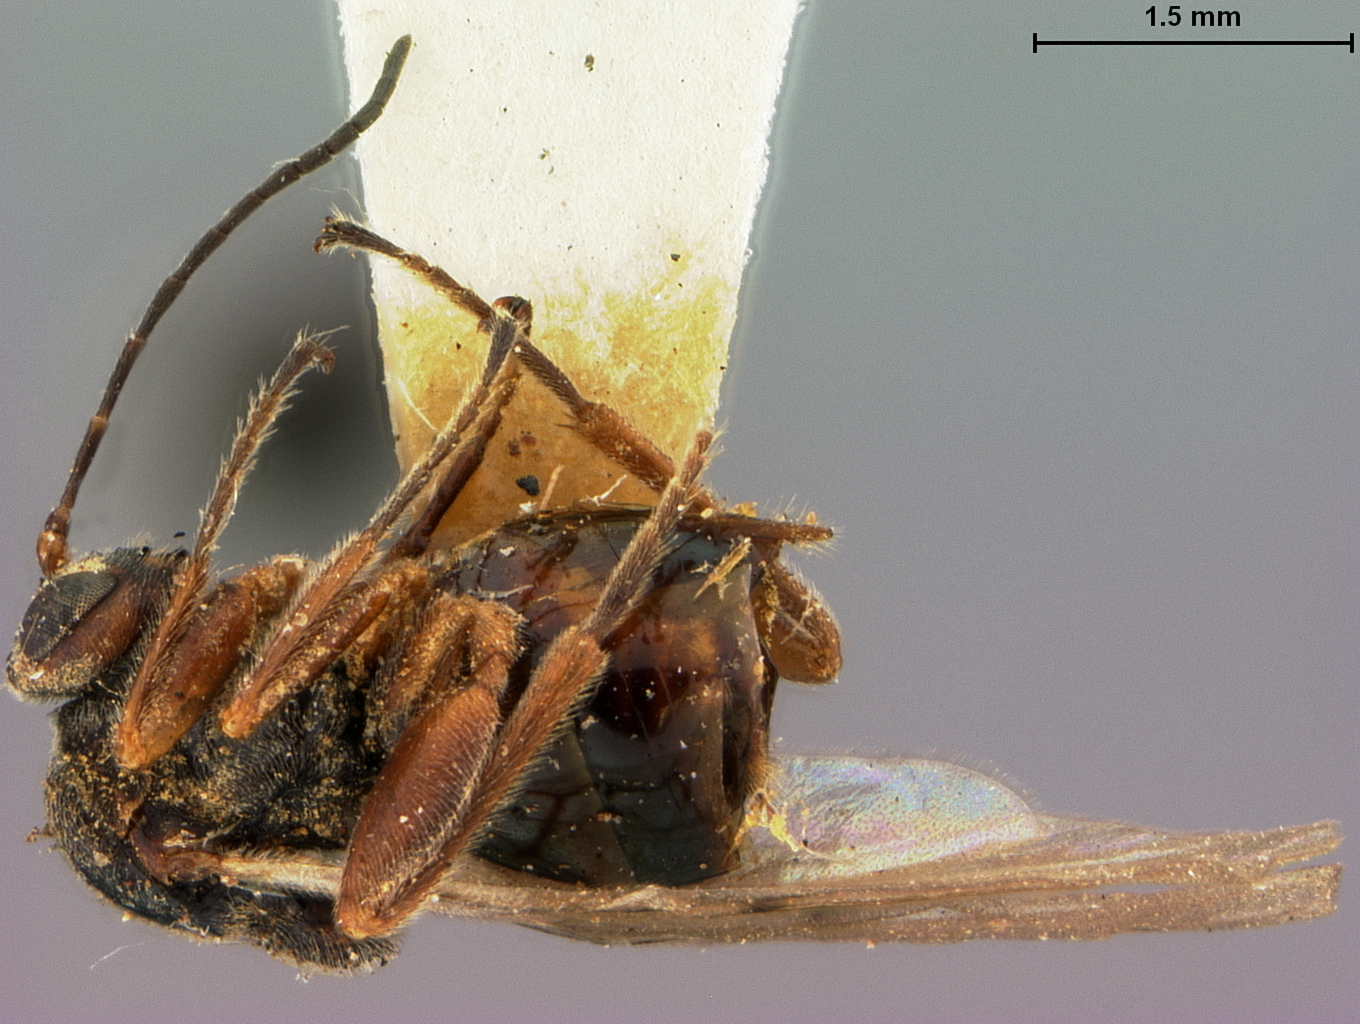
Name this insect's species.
Disholcaspis globosa
